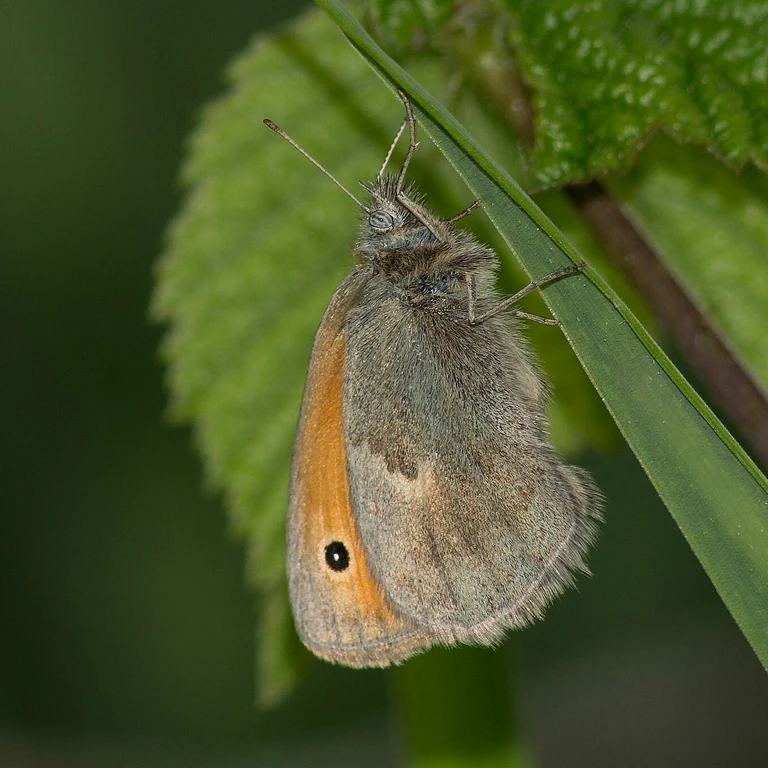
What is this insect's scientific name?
Coenonympha pamphilus
